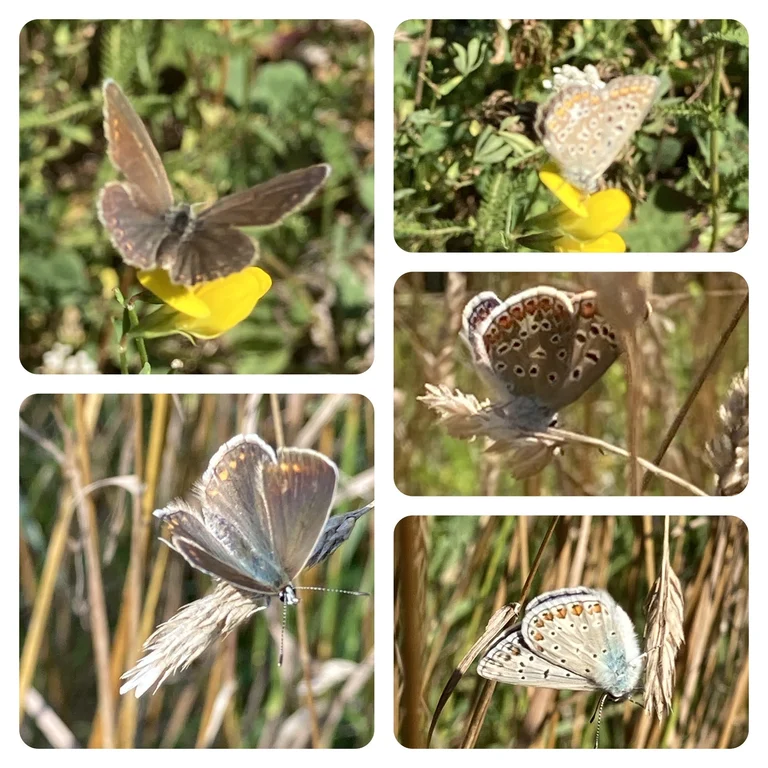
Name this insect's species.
Polyommatus icarus
